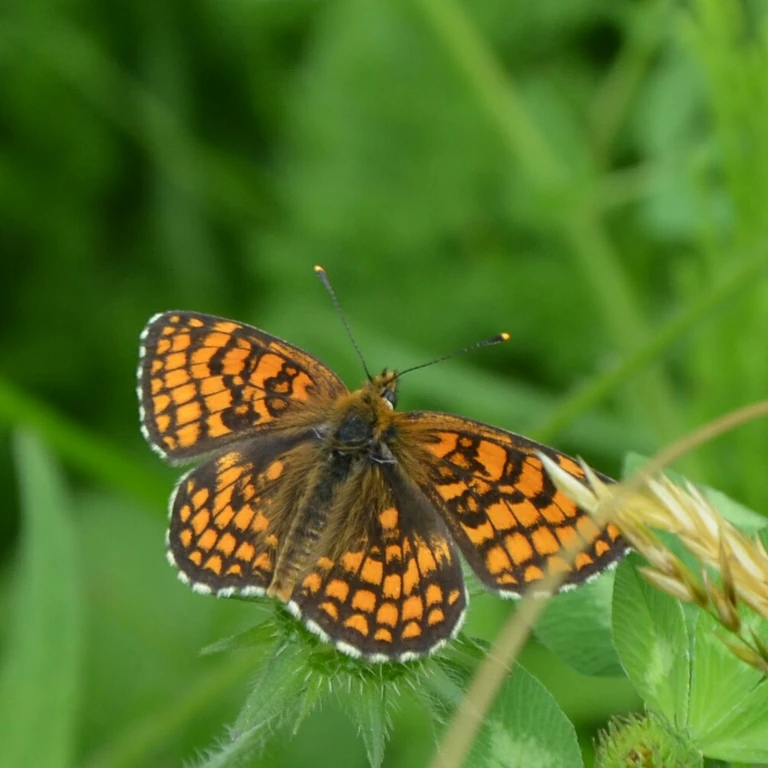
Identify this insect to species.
Melitaea athalia
